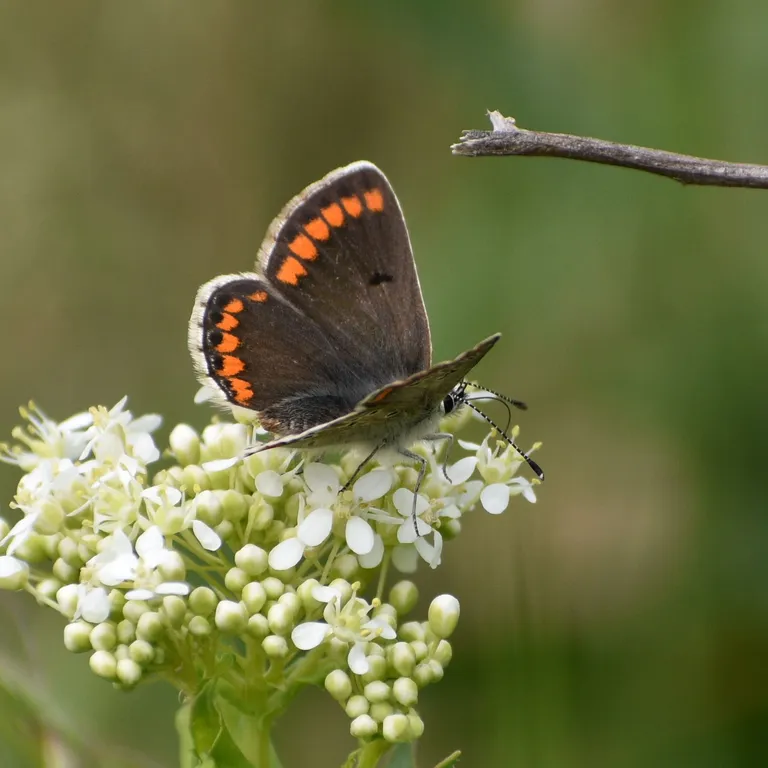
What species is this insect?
Aricia agestis/artaxerxes
